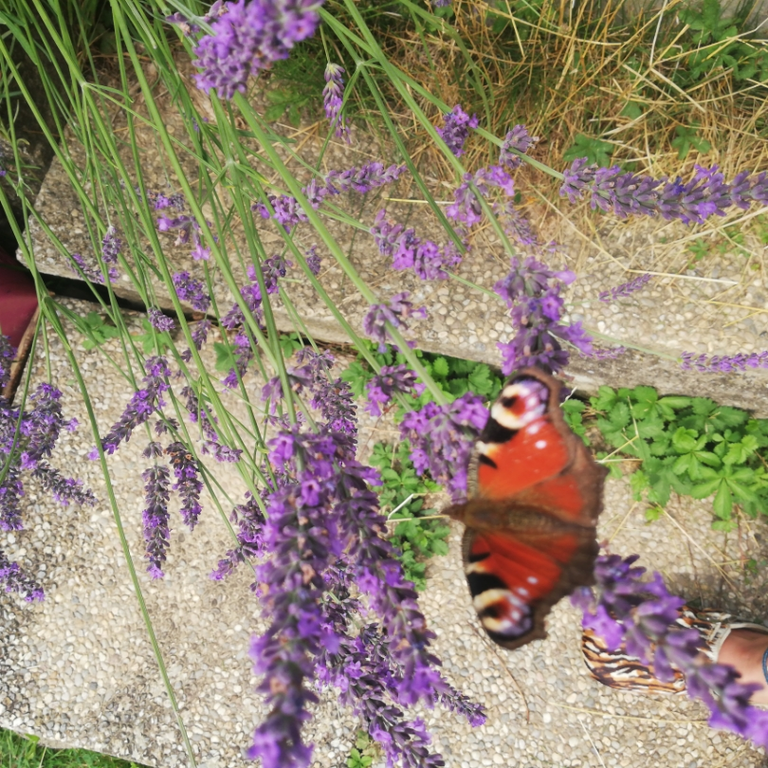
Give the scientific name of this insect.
Aglais io
